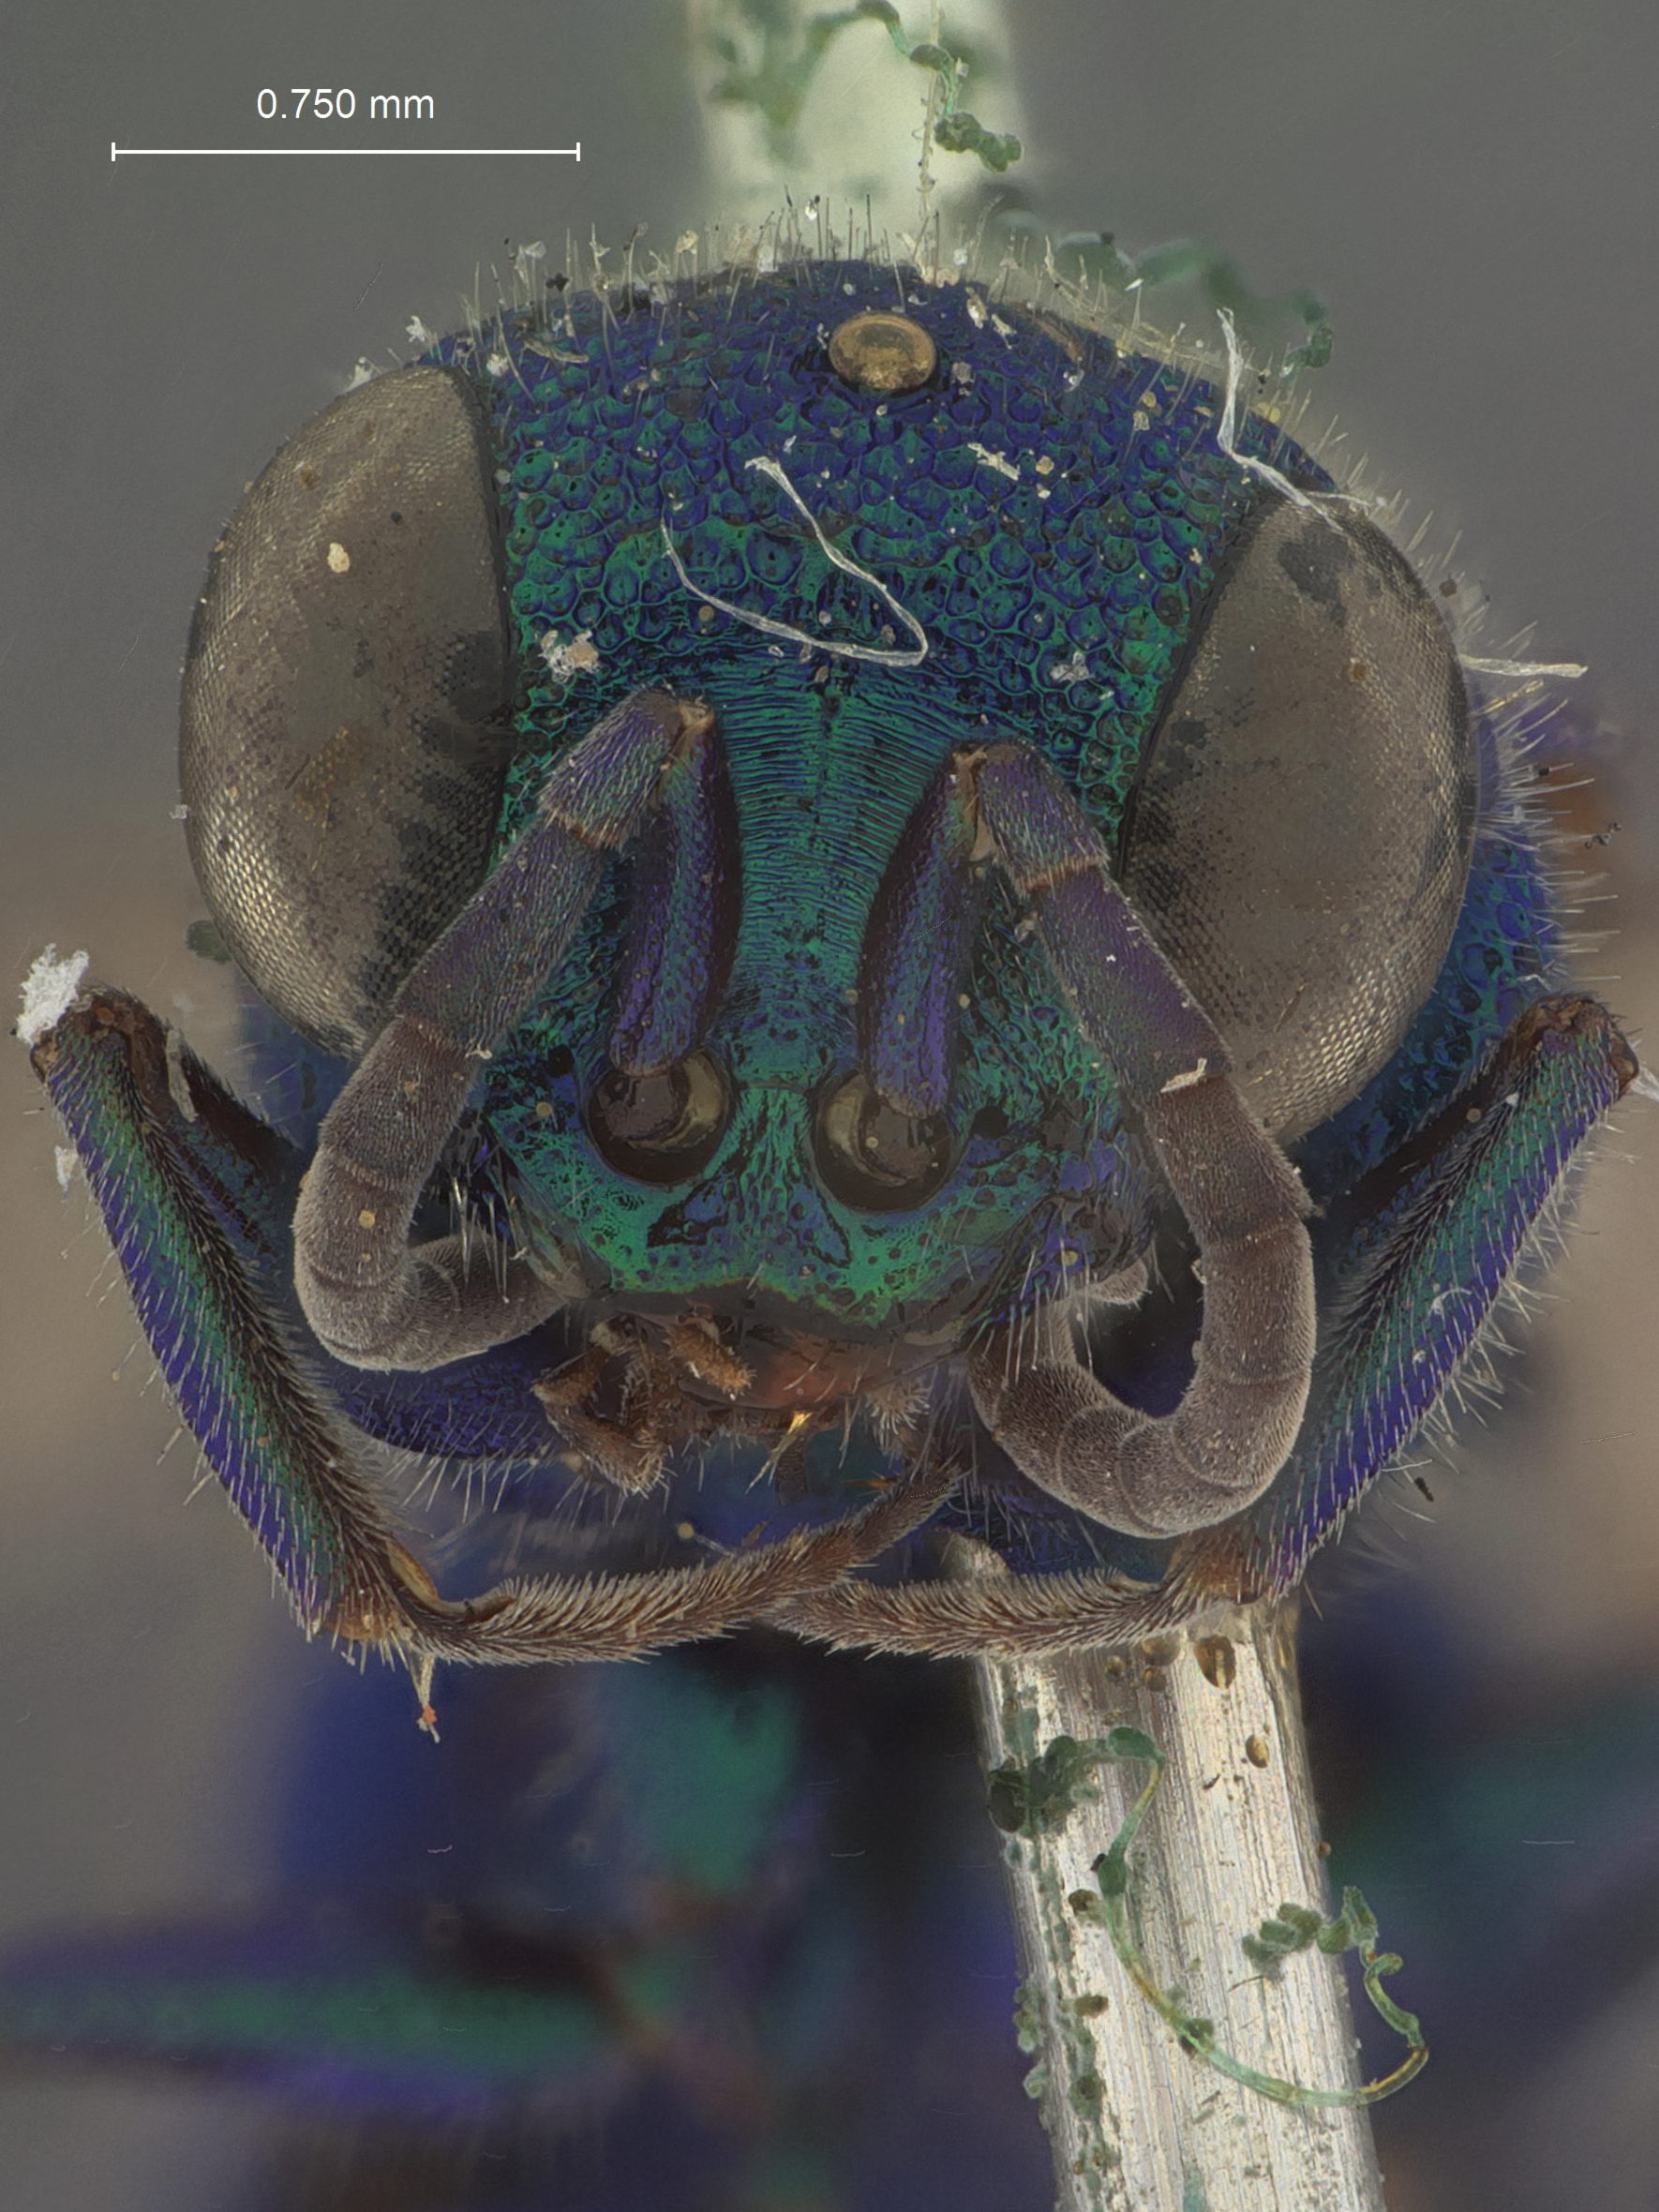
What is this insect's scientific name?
Chrysis submontana
